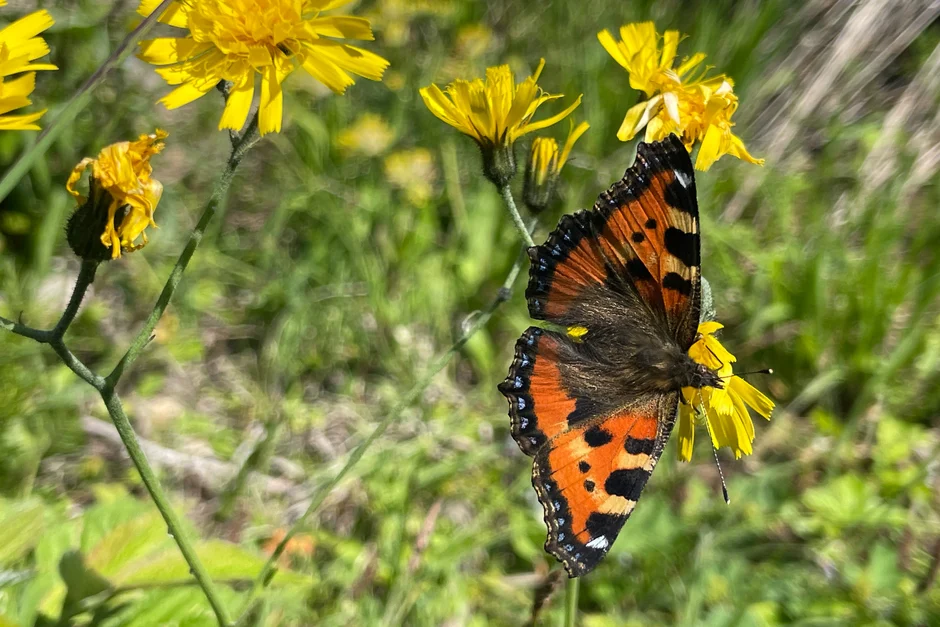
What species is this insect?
Aglais urticae
